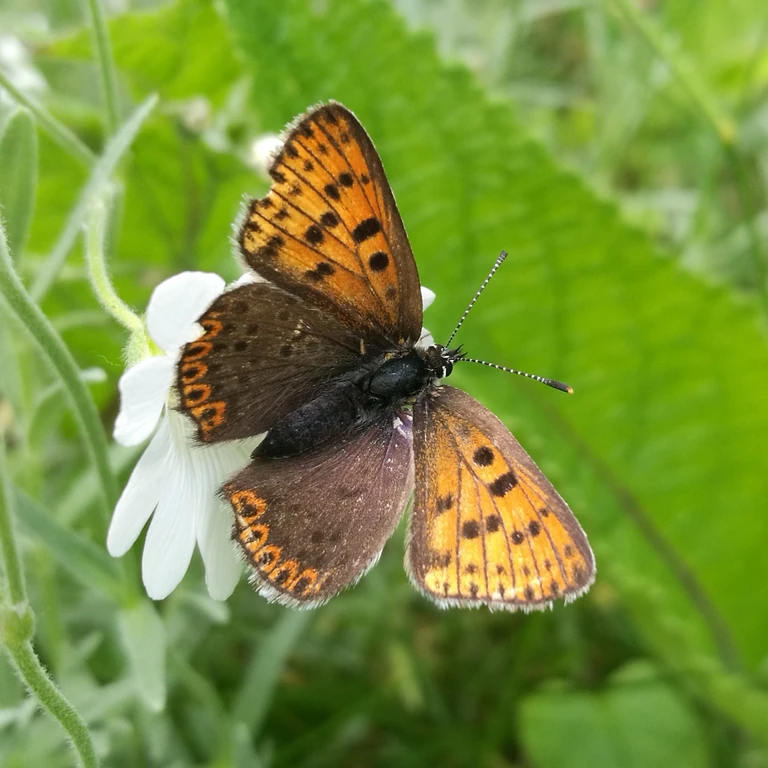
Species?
Lycaena tityrus (also Loweia tityrus)
